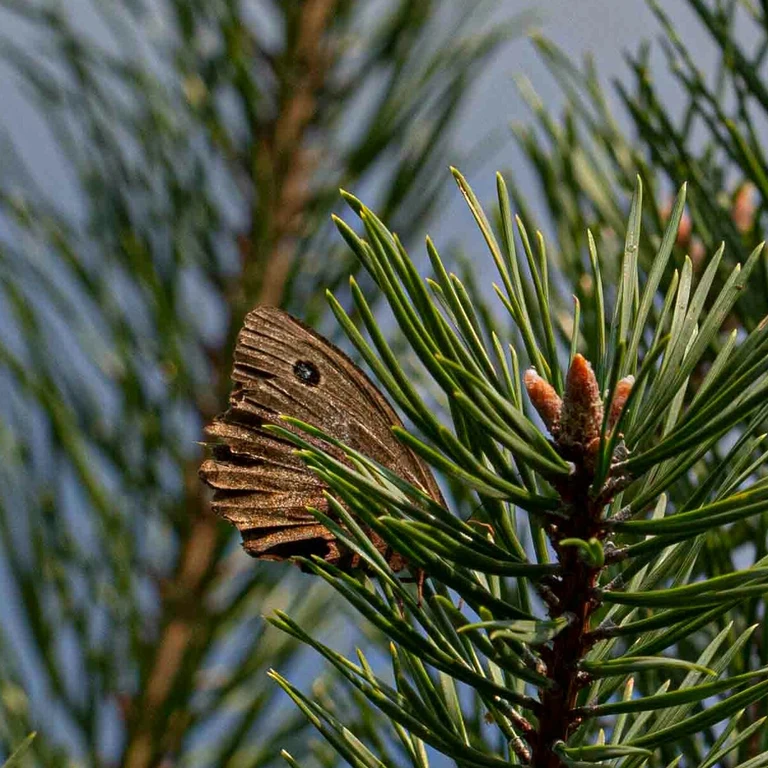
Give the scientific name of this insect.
Minois dryas
